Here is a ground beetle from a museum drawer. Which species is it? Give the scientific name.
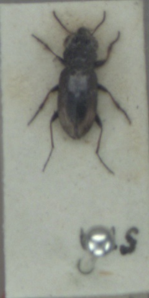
Notiophilus biguttatus
